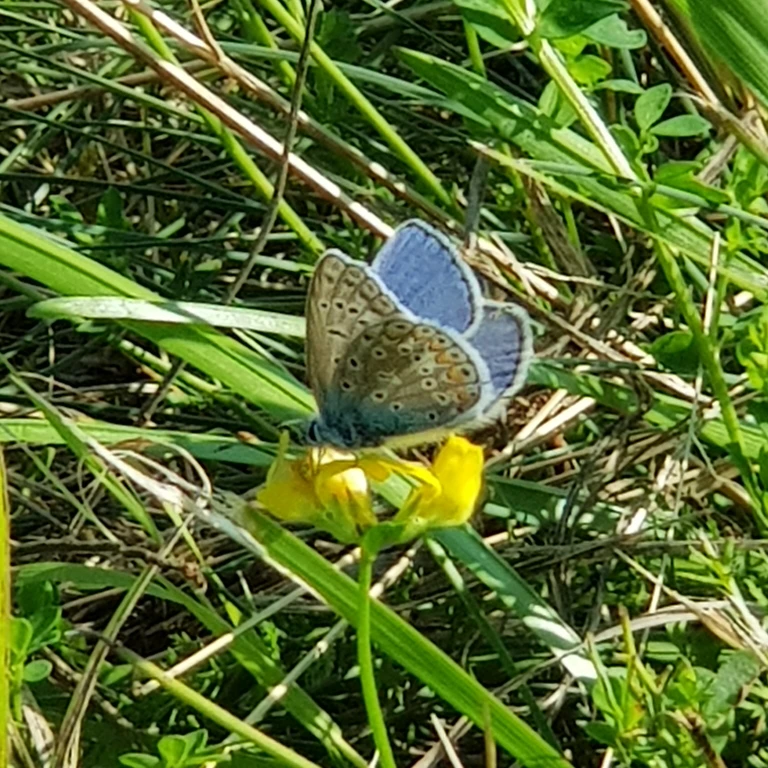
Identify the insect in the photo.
Polyommatus icarus
